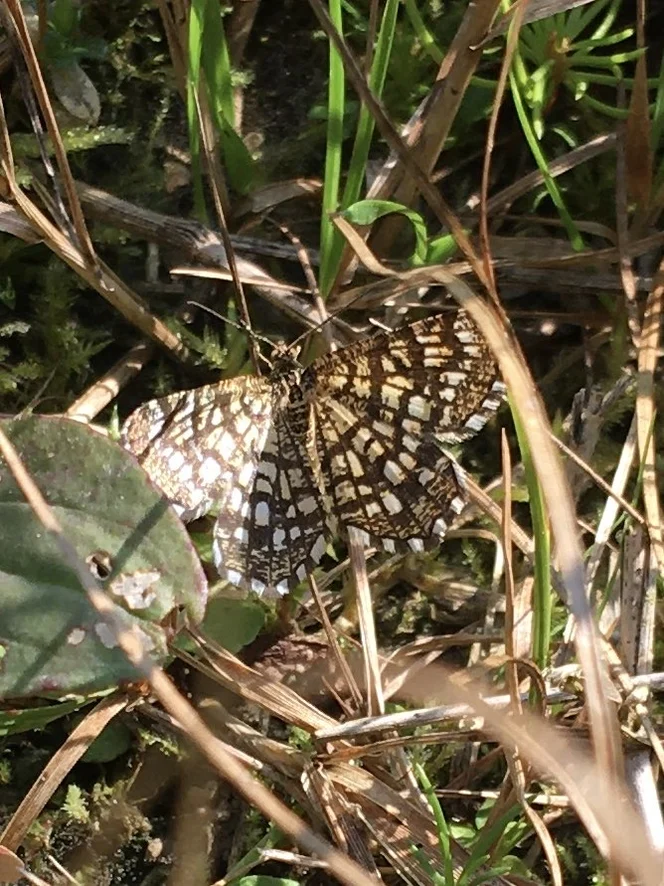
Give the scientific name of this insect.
Chiasmia clathrata
